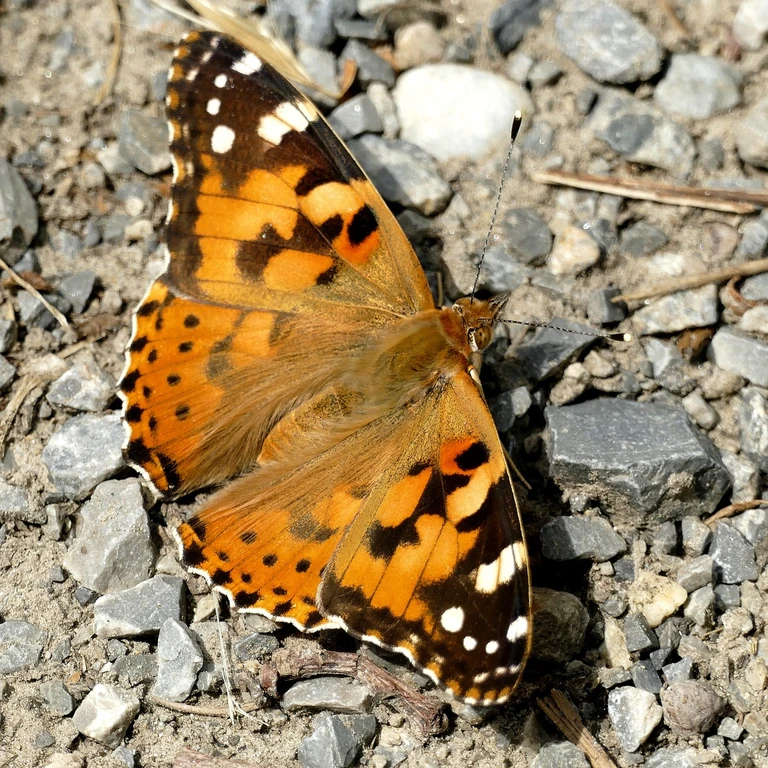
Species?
Vanessa cardui
